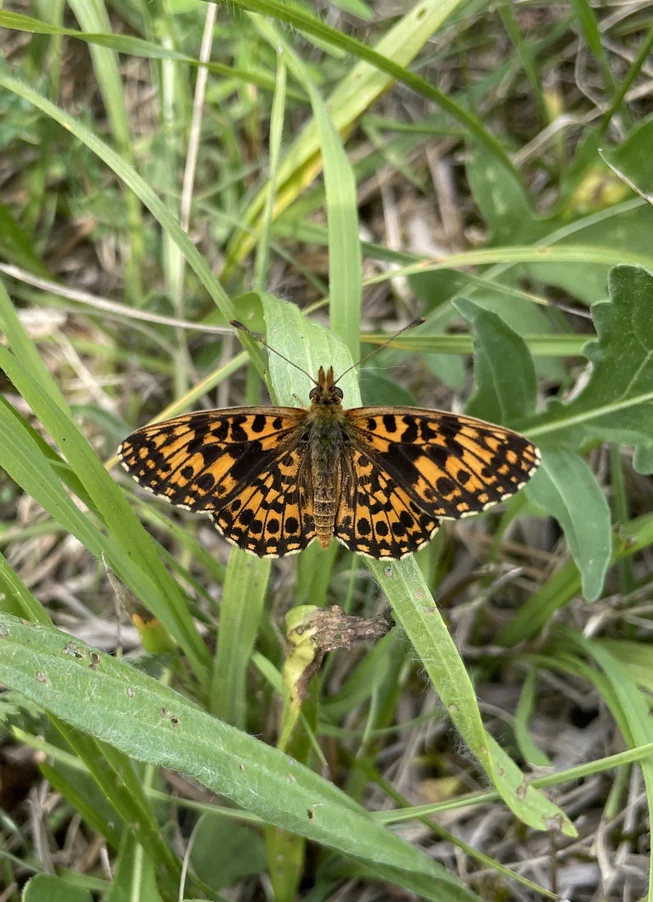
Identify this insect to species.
Boloria dia
